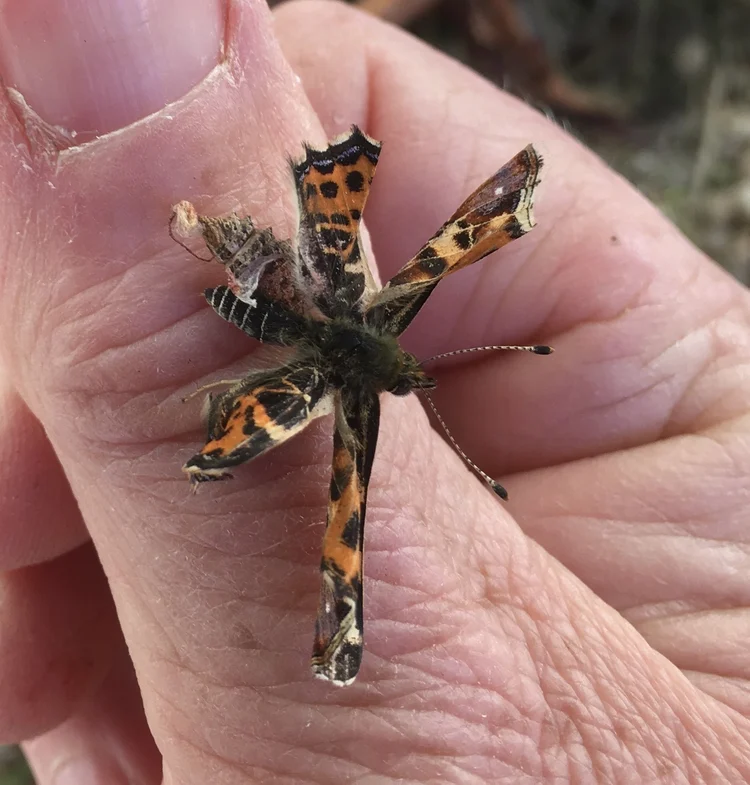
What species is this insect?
Araschnia levana
